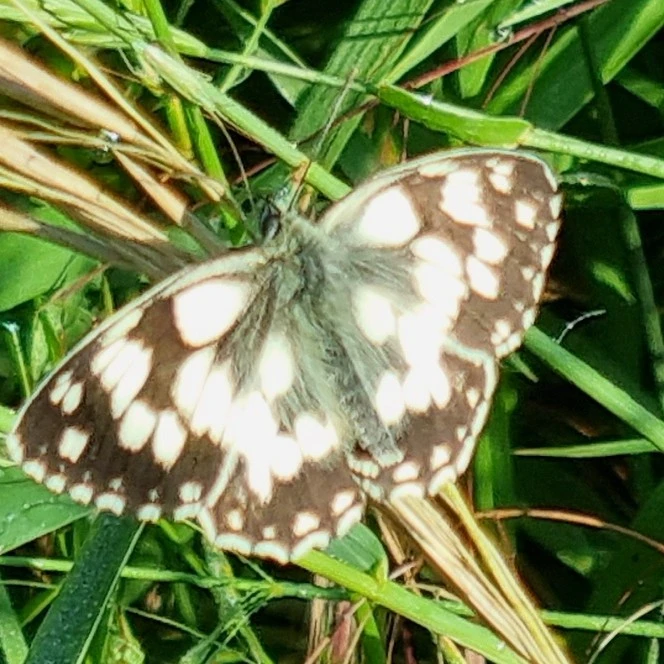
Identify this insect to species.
Melanargia galathea
